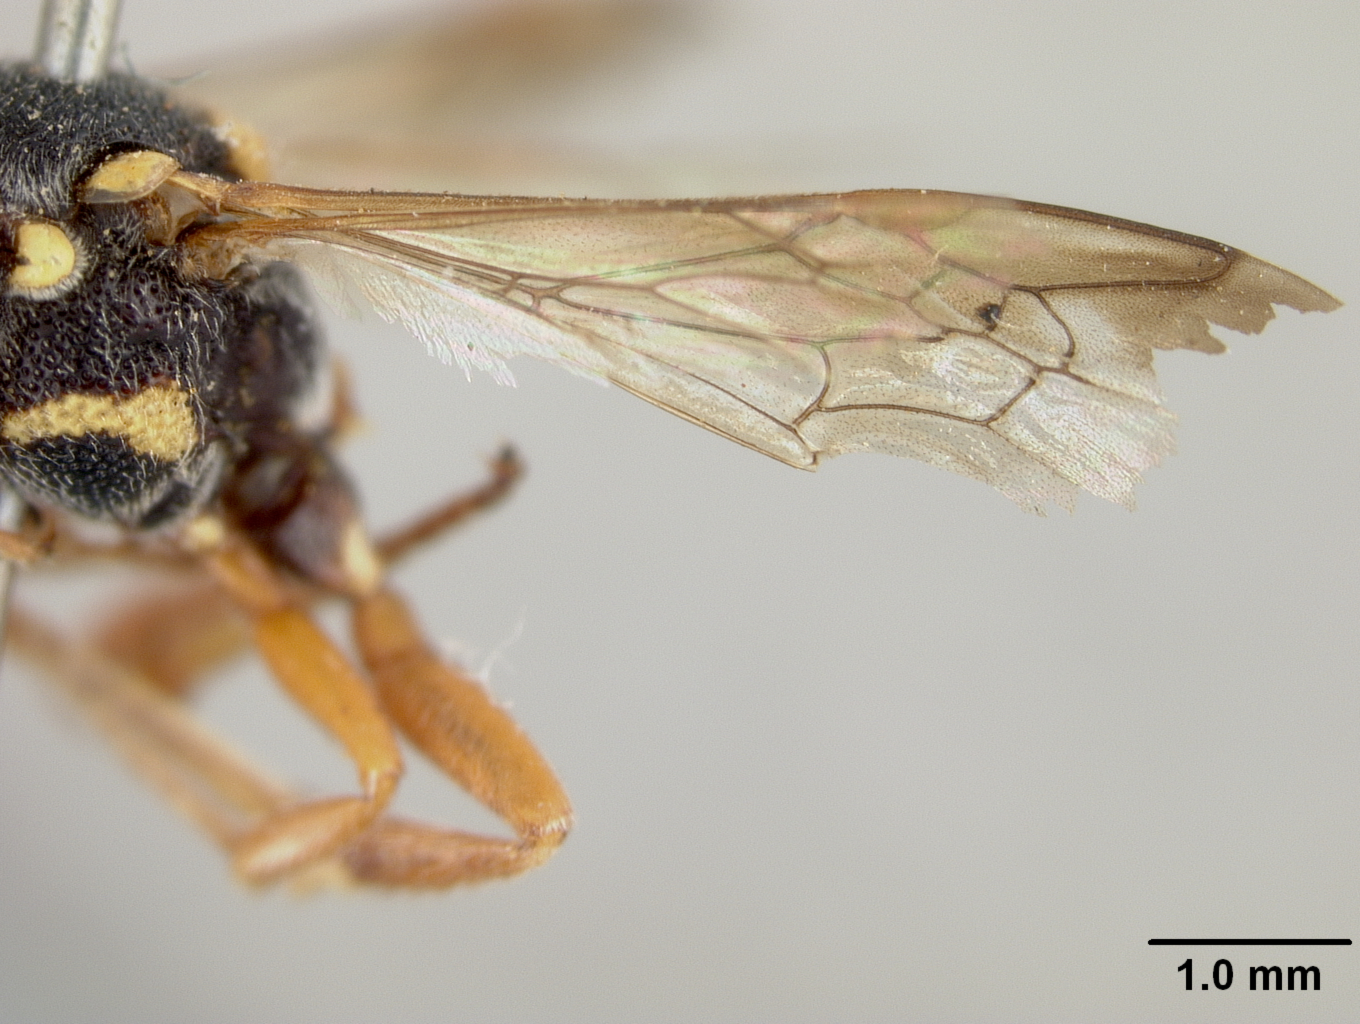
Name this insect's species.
Nomada crucis
